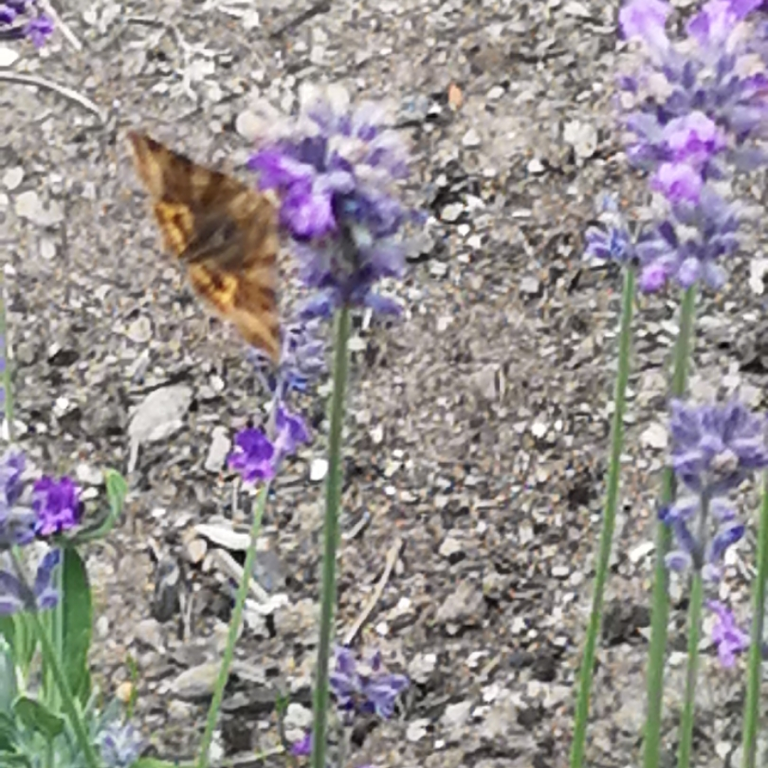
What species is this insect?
Euclidia glyphica
